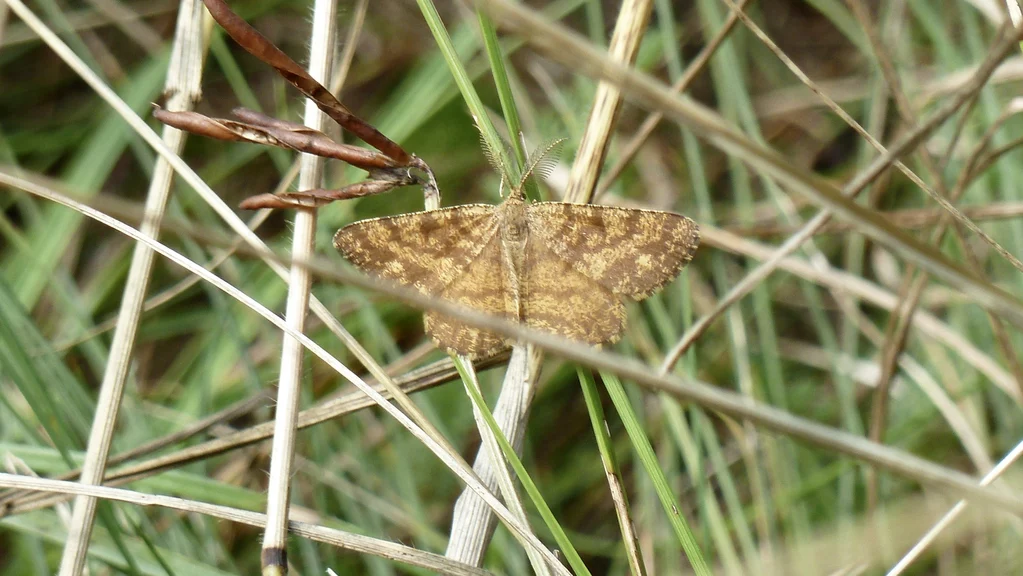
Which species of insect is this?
Ematurga atomaria
